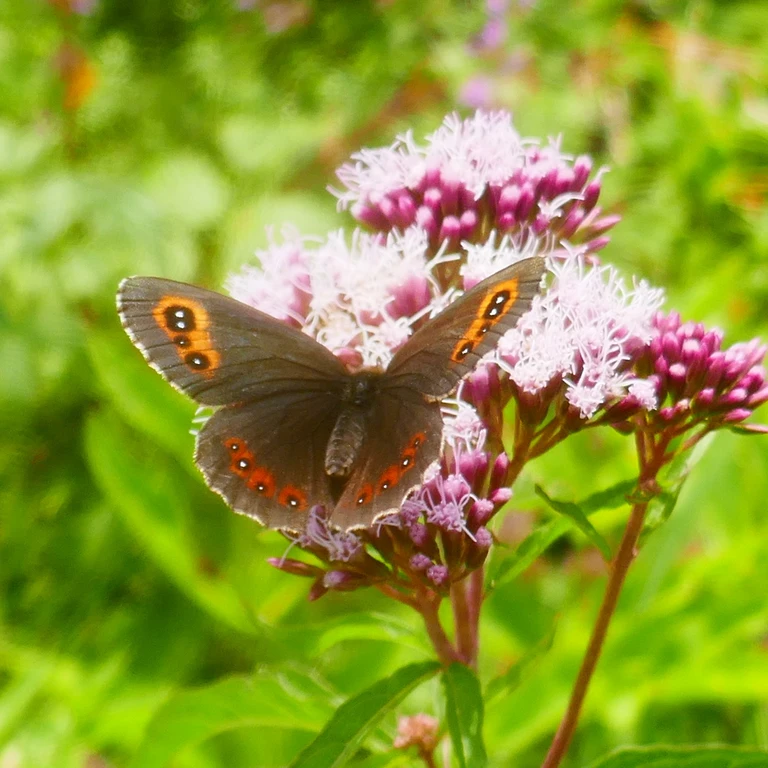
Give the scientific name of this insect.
Erebia aethiops
